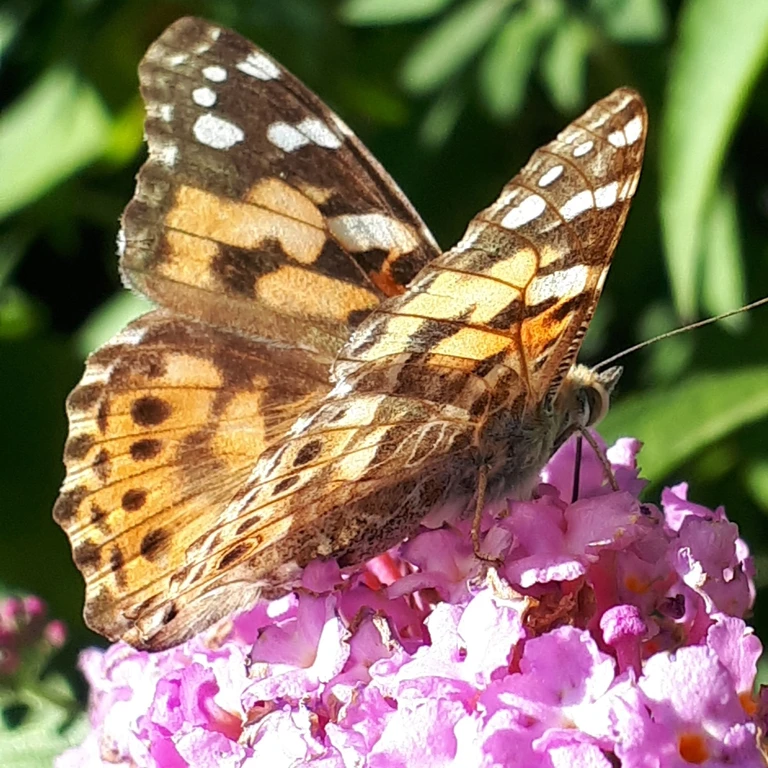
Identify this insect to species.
Vanessa cardui
